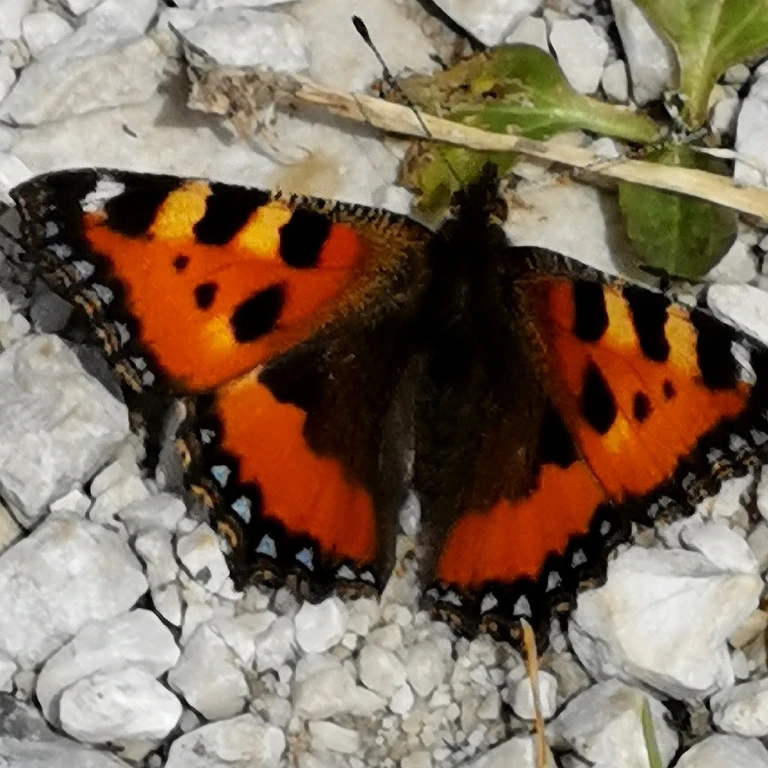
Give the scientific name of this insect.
Aglais urticae
